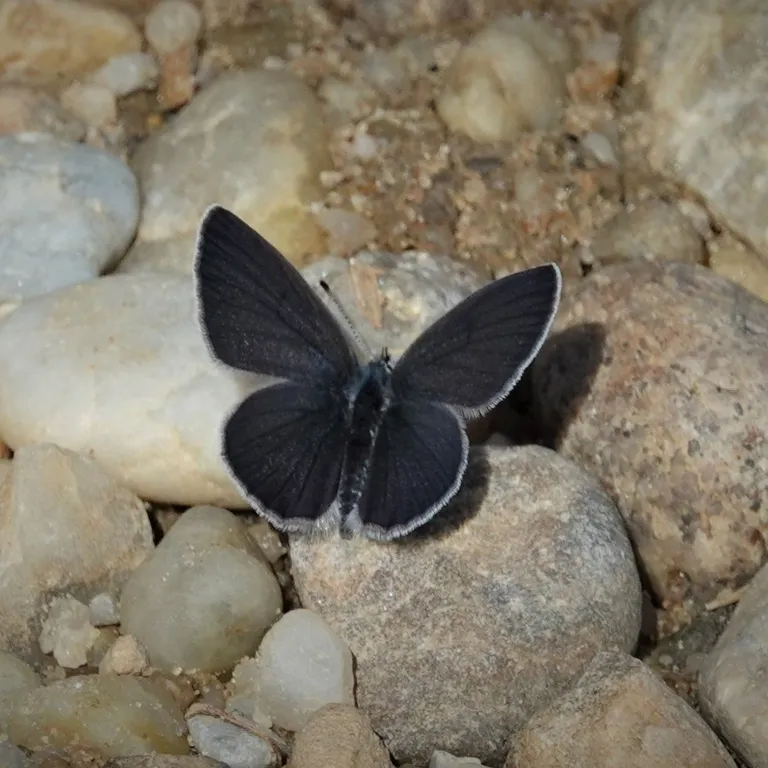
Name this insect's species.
Cupido minimus
